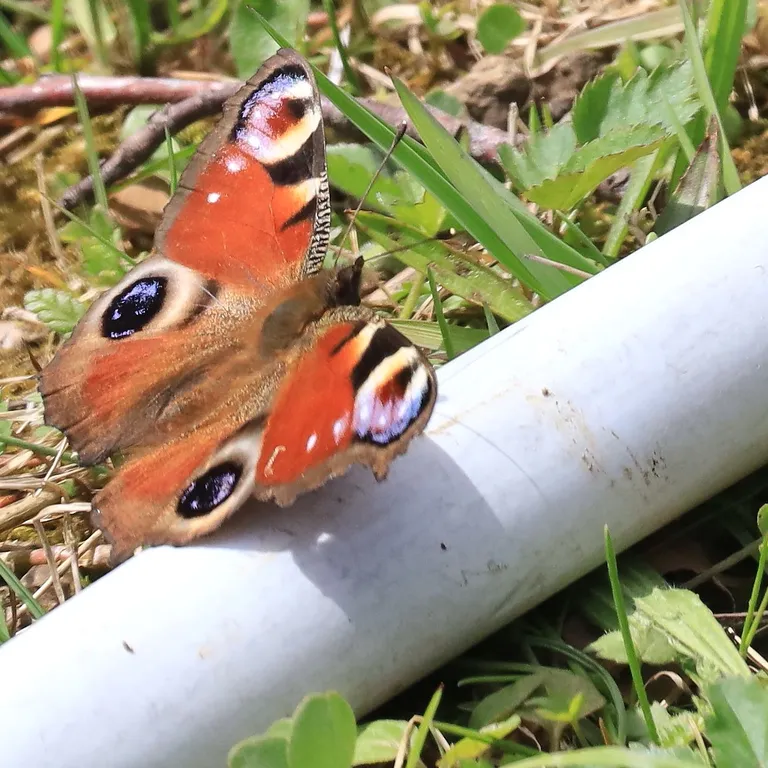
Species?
Aglais io
